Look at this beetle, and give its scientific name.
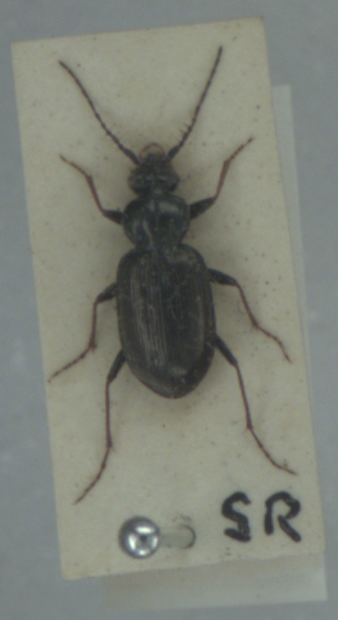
Loricera pilicornis
